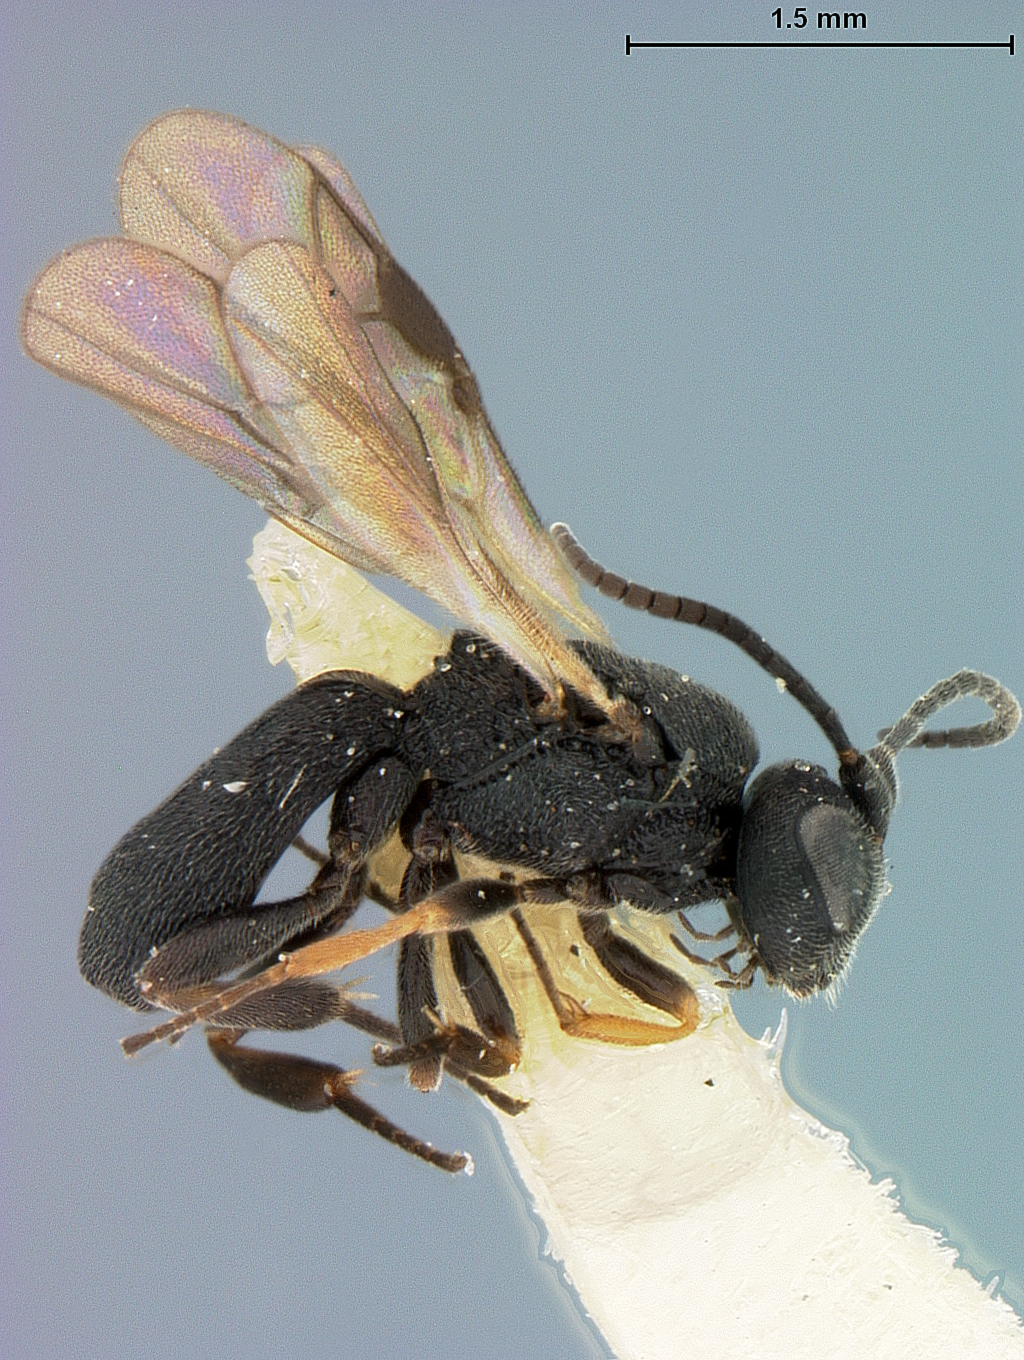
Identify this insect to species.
Chelonus alius
